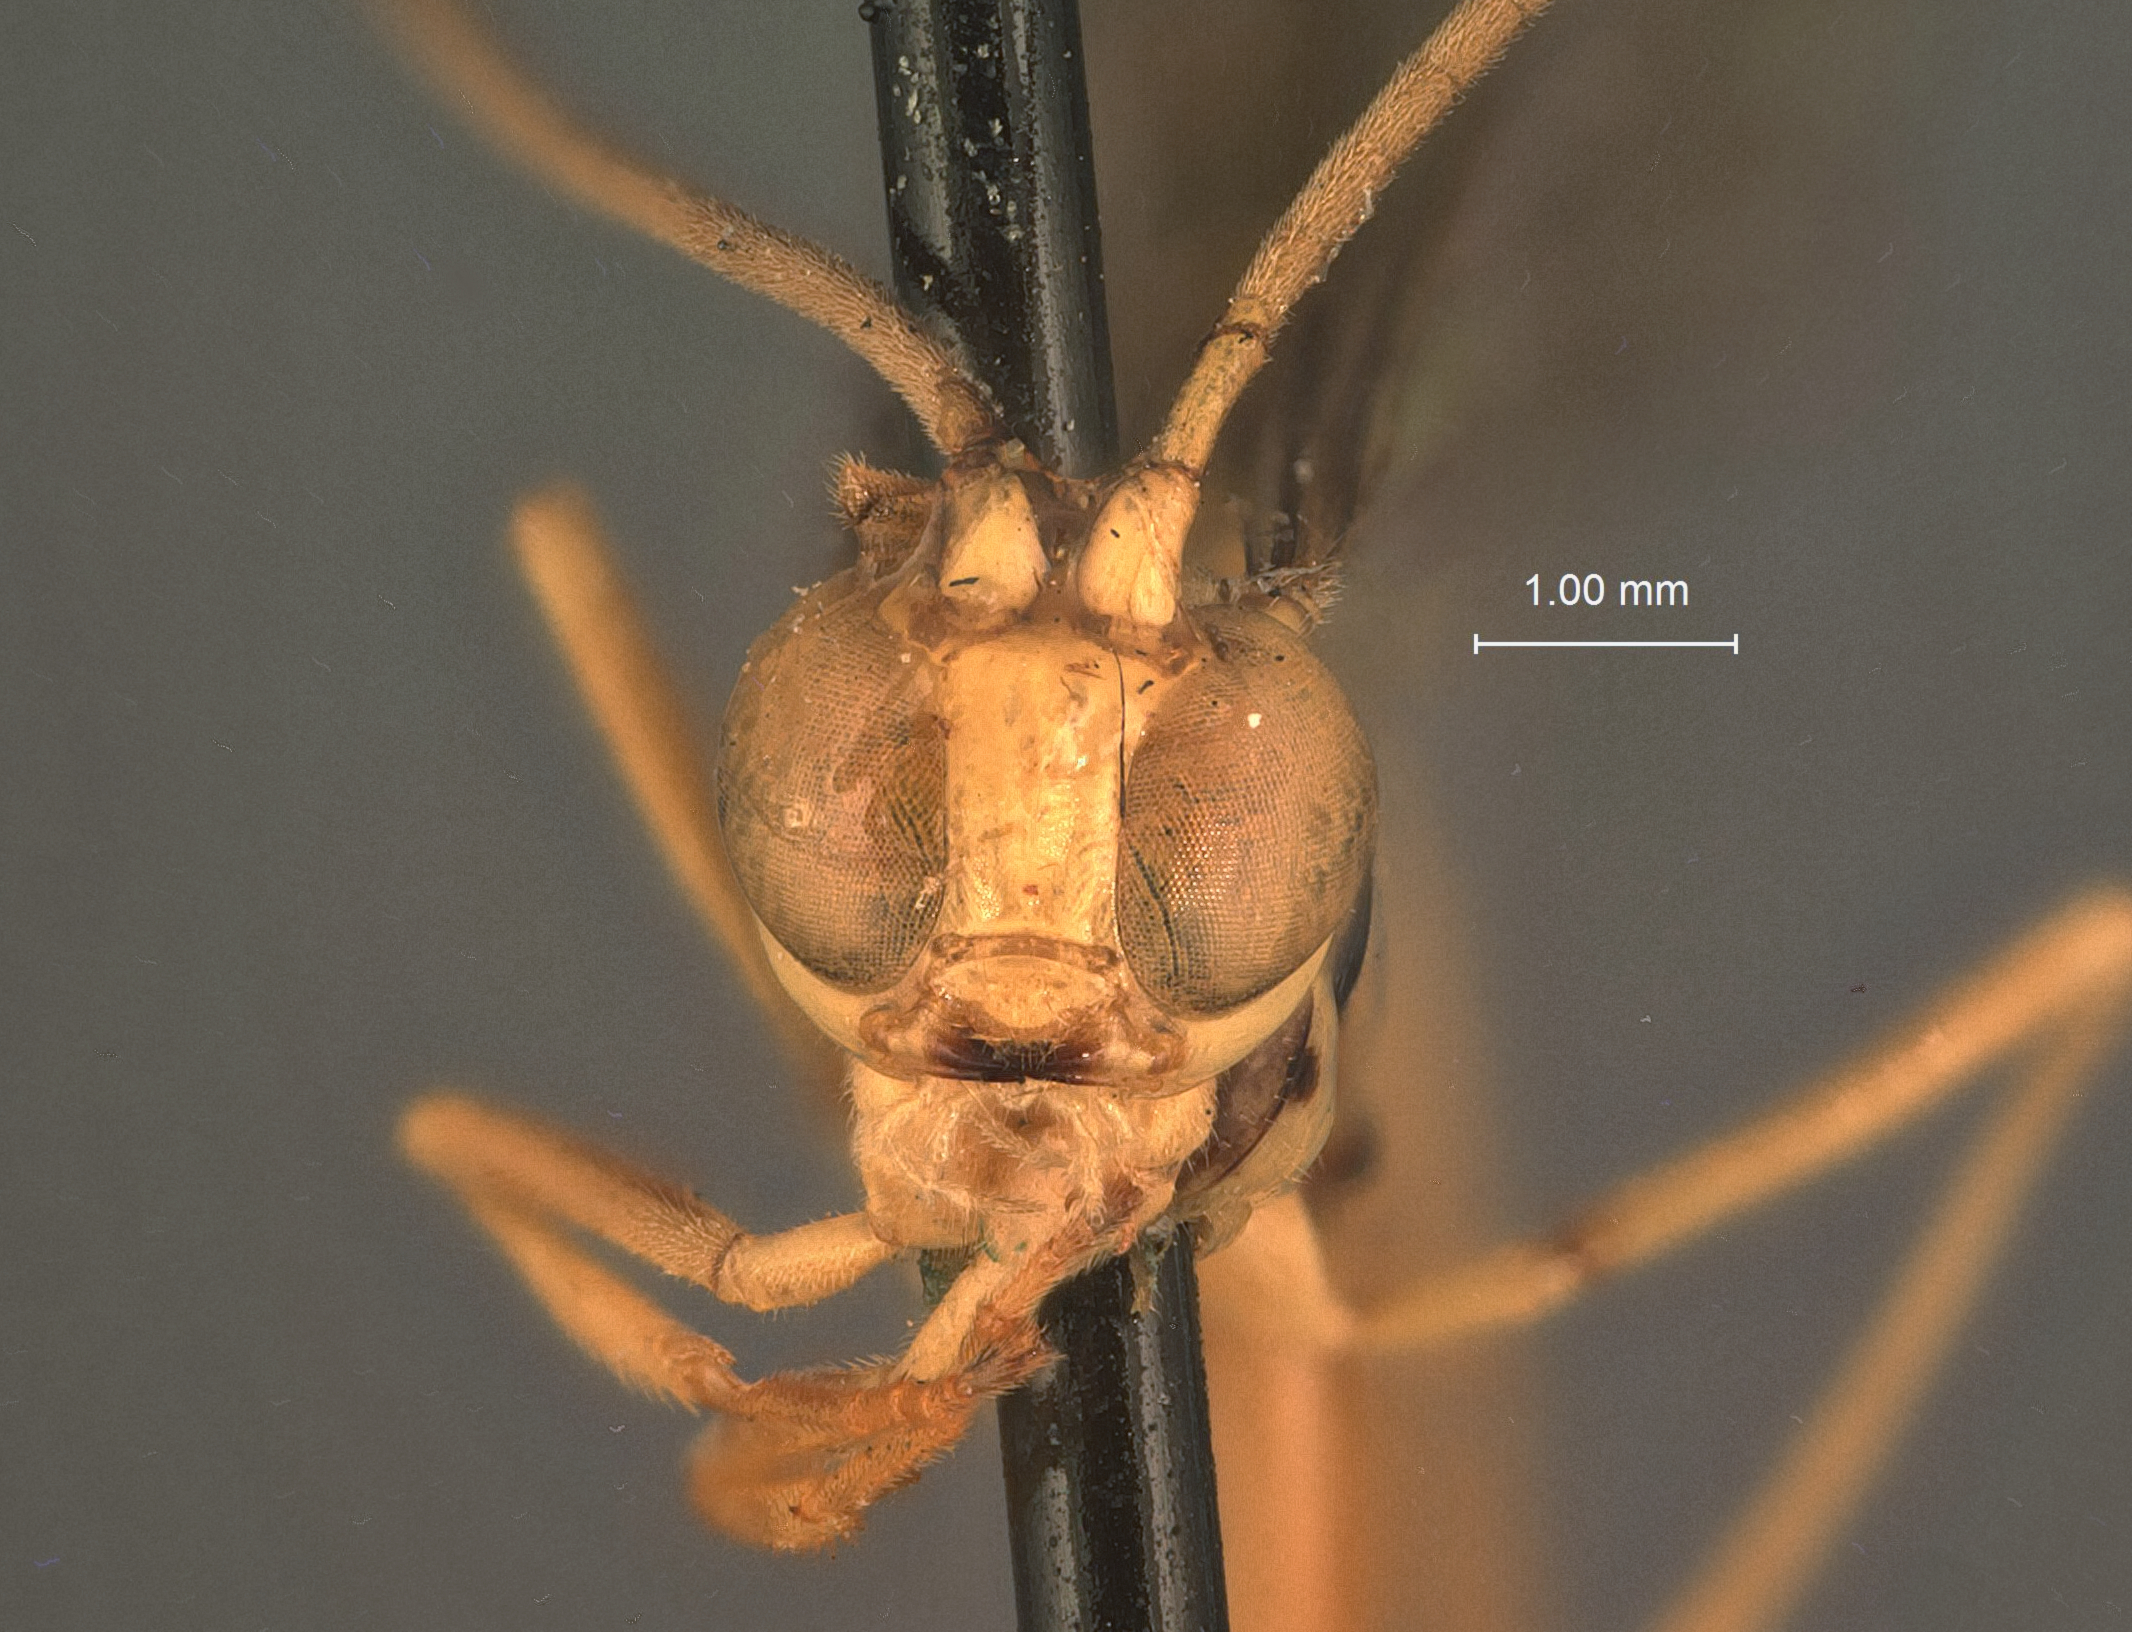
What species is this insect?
Labena trilineata
